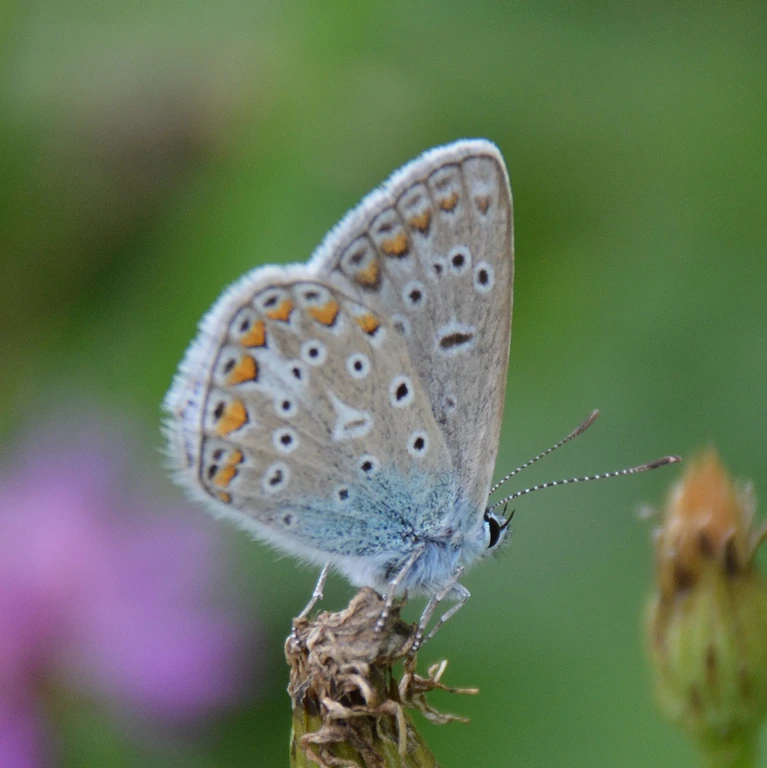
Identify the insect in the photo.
Polyommatus icarus
